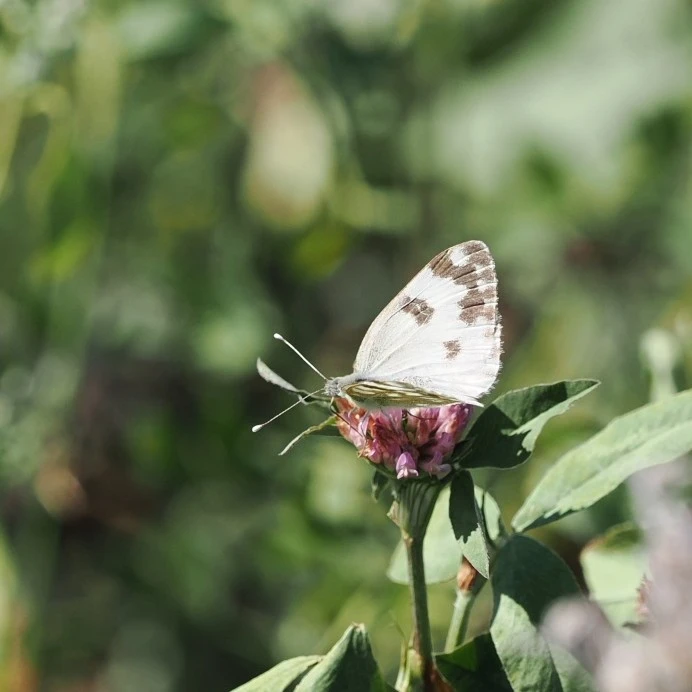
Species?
Pontia edusa
